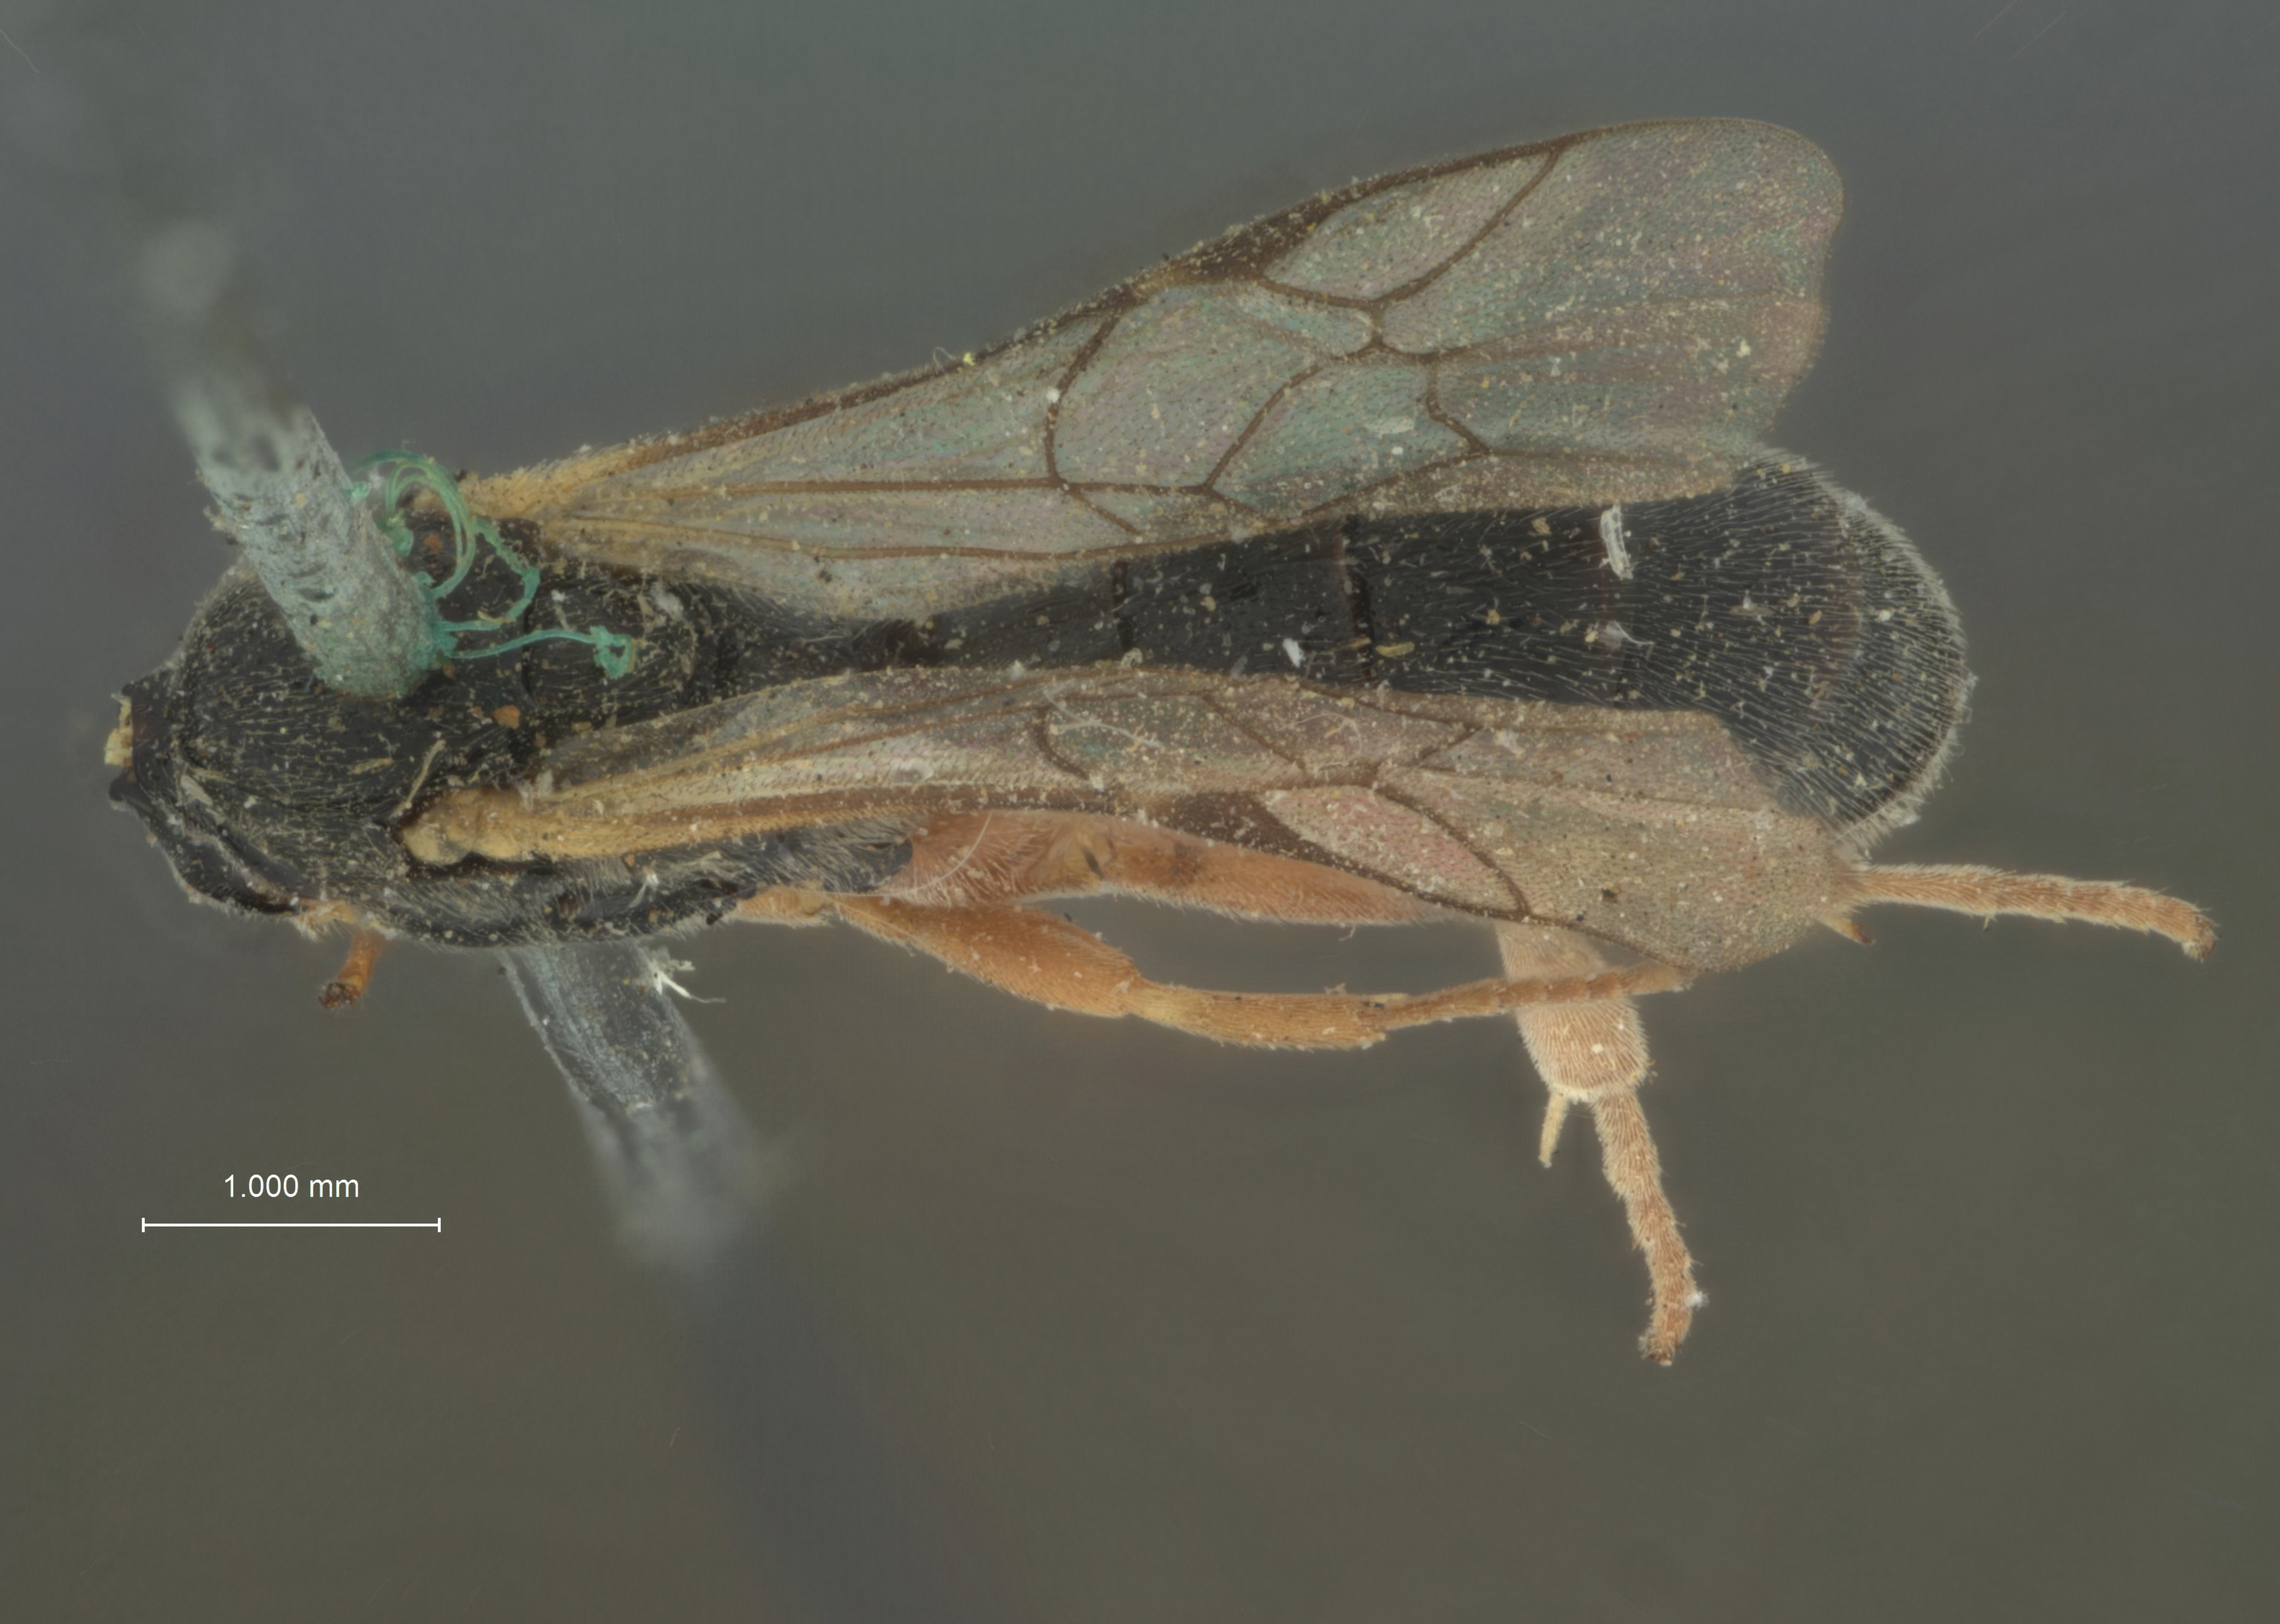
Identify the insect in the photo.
Chorinaeus flavifrons
